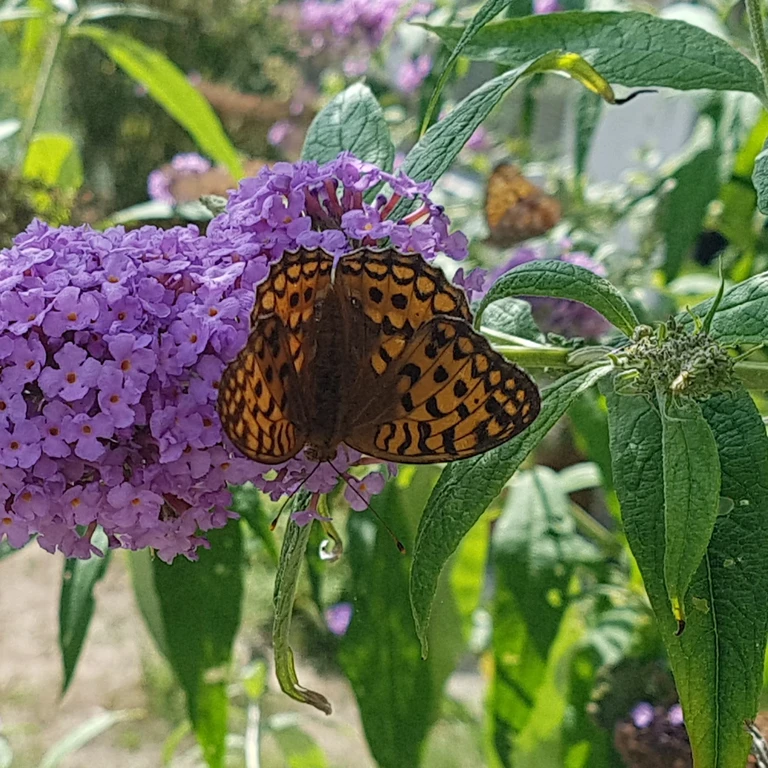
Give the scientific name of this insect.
Fabriciana adippe
